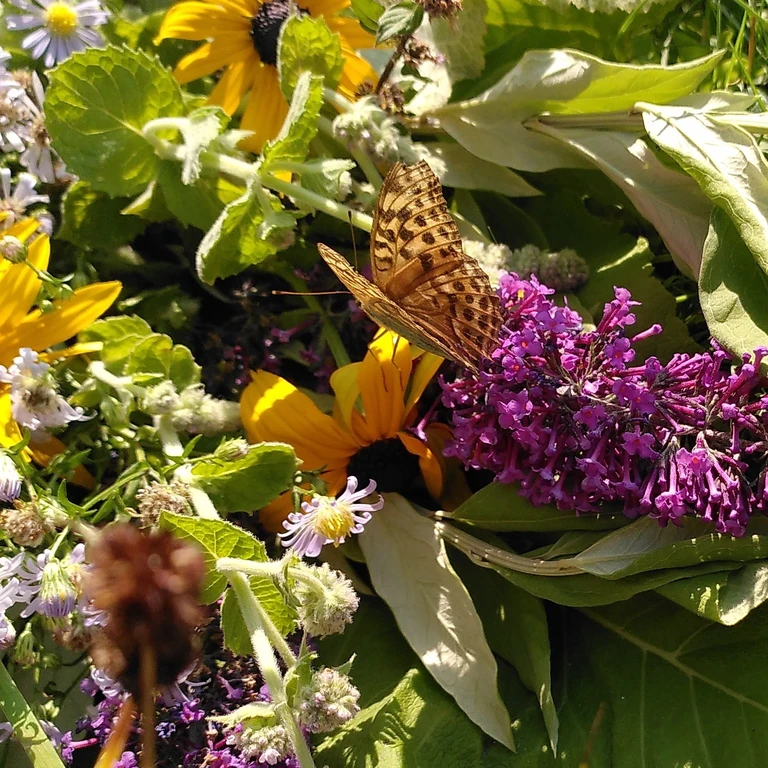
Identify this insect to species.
Argynnis paphia
